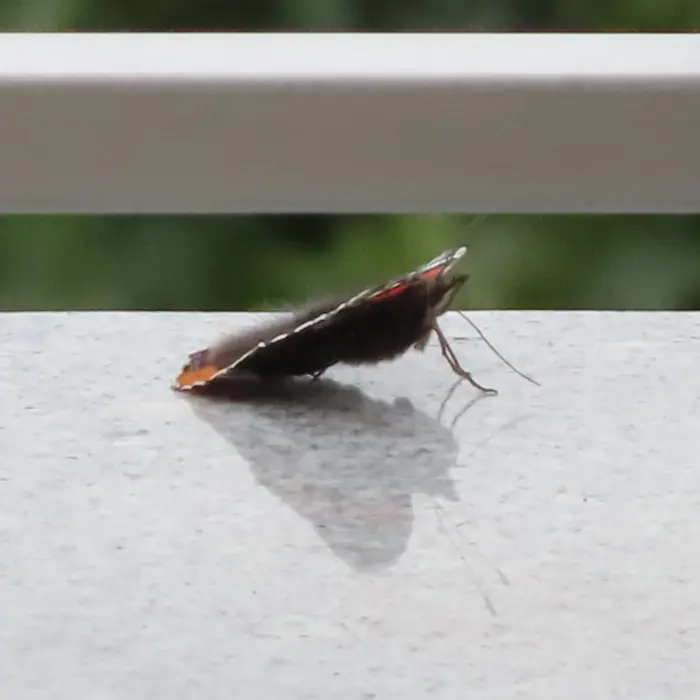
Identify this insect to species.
Vanessa atalanta
